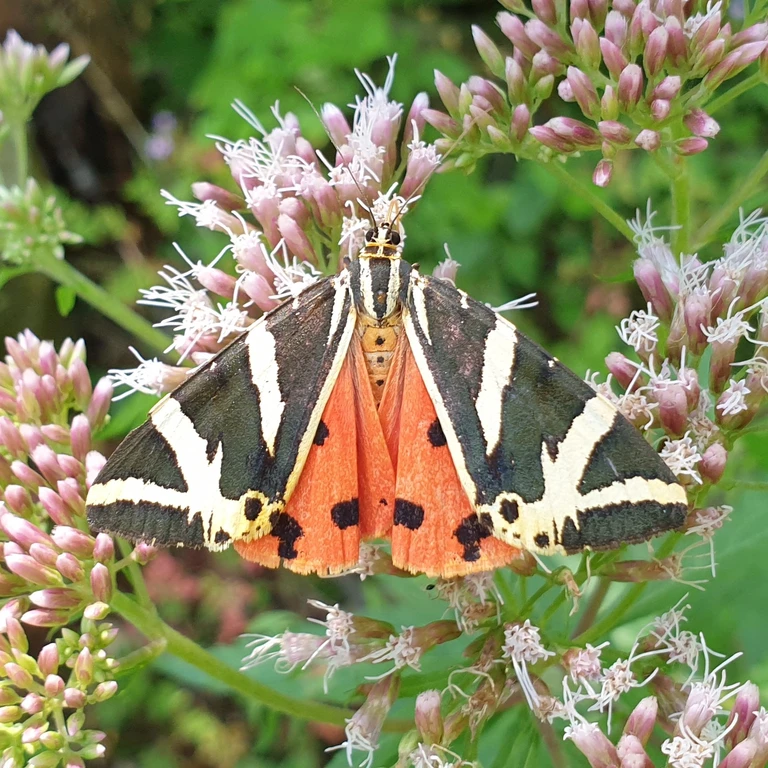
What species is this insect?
Euplagia quadripunctaria
